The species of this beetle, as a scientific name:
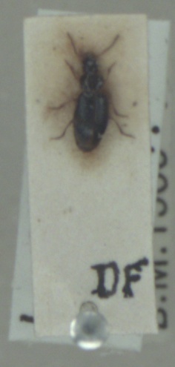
Bradycellus ruficollis
